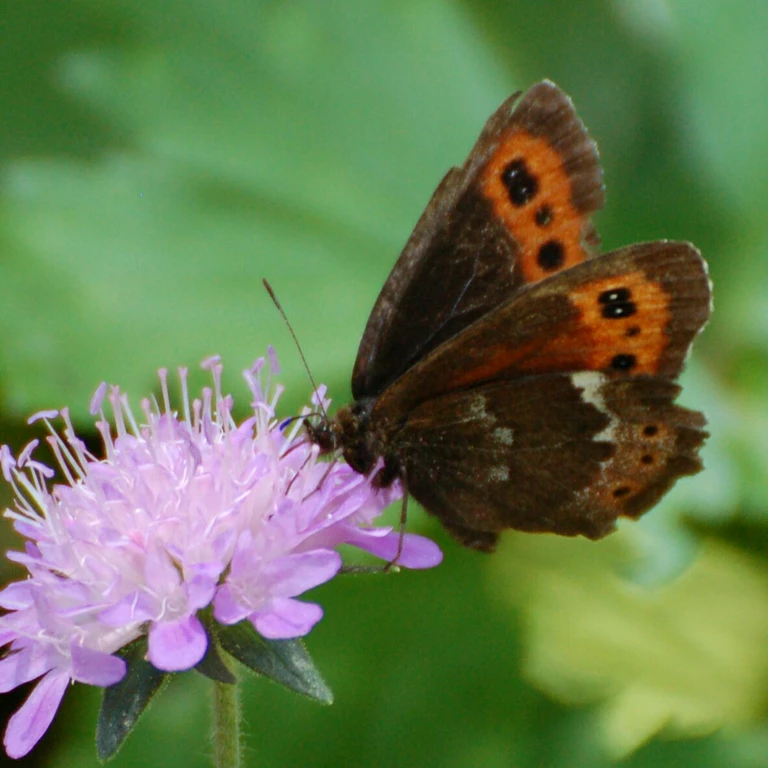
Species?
Erebia euryale
